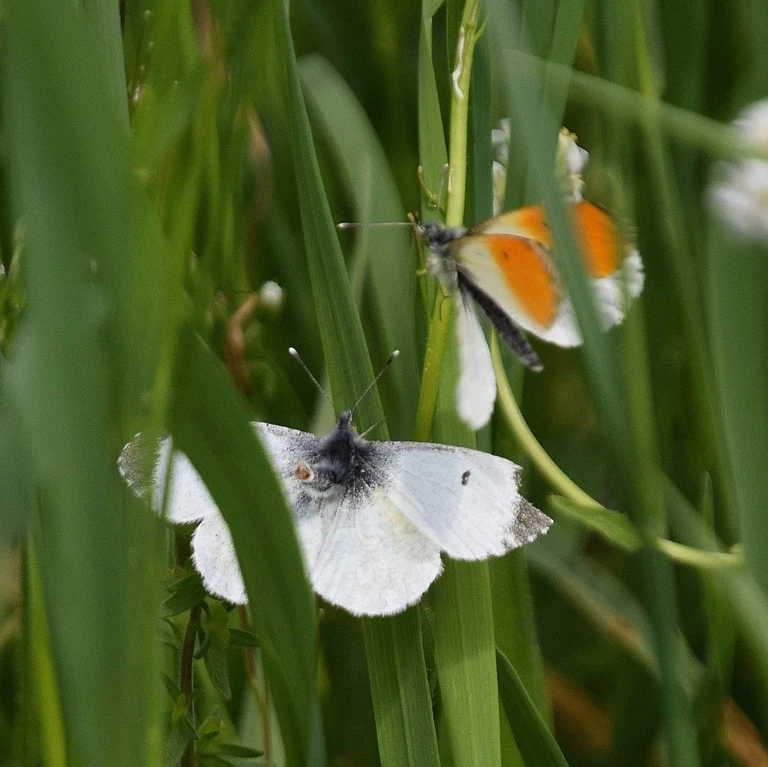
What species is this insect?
Anthocharis cardamines
